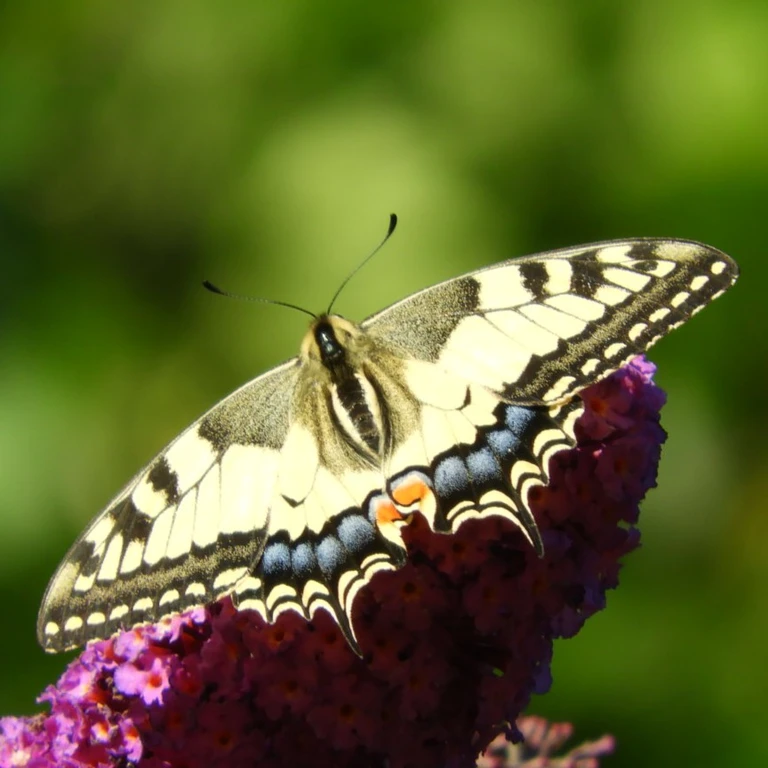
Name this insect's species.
Papilio machaon
